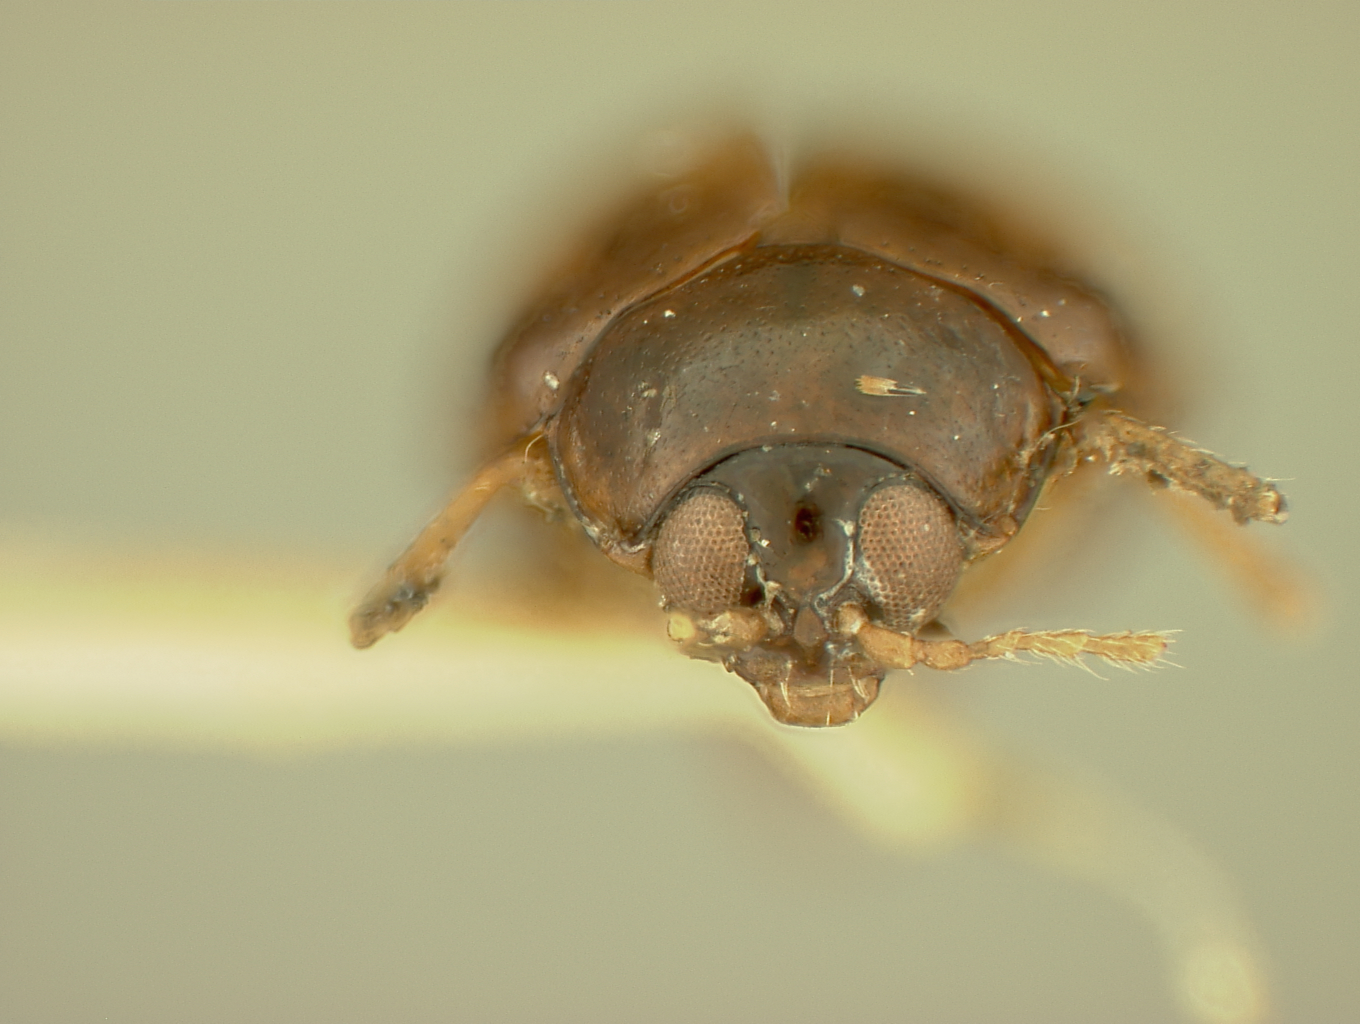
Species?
Heikertingerella fusca
